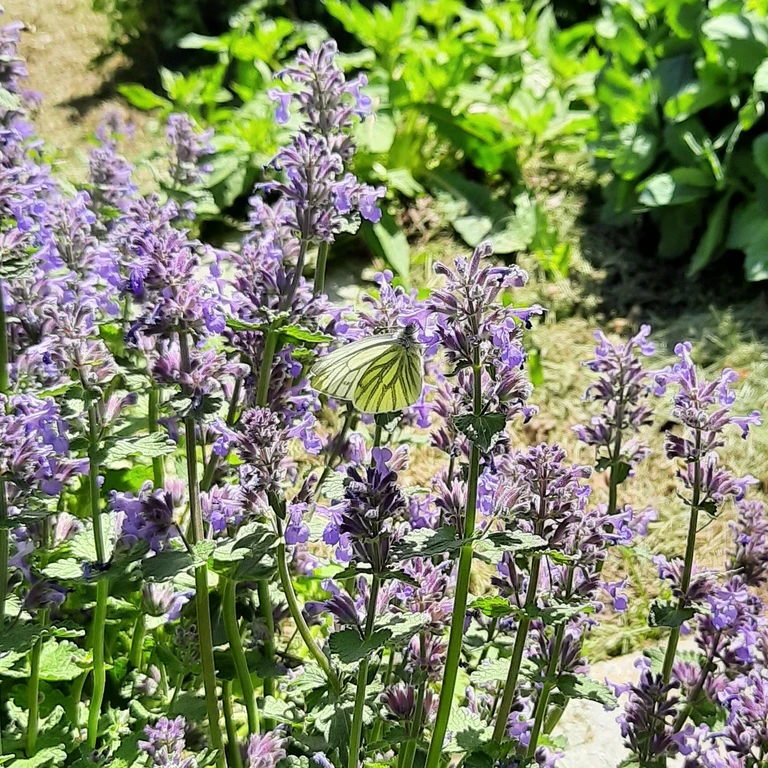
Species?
Pieris napi
